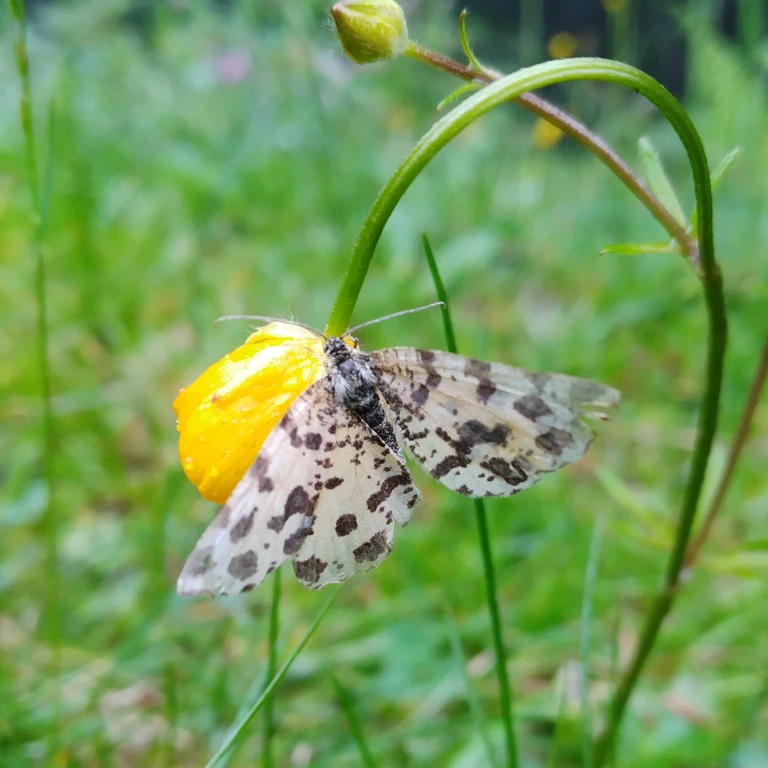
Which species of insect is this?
Pseudopanthera macularia
